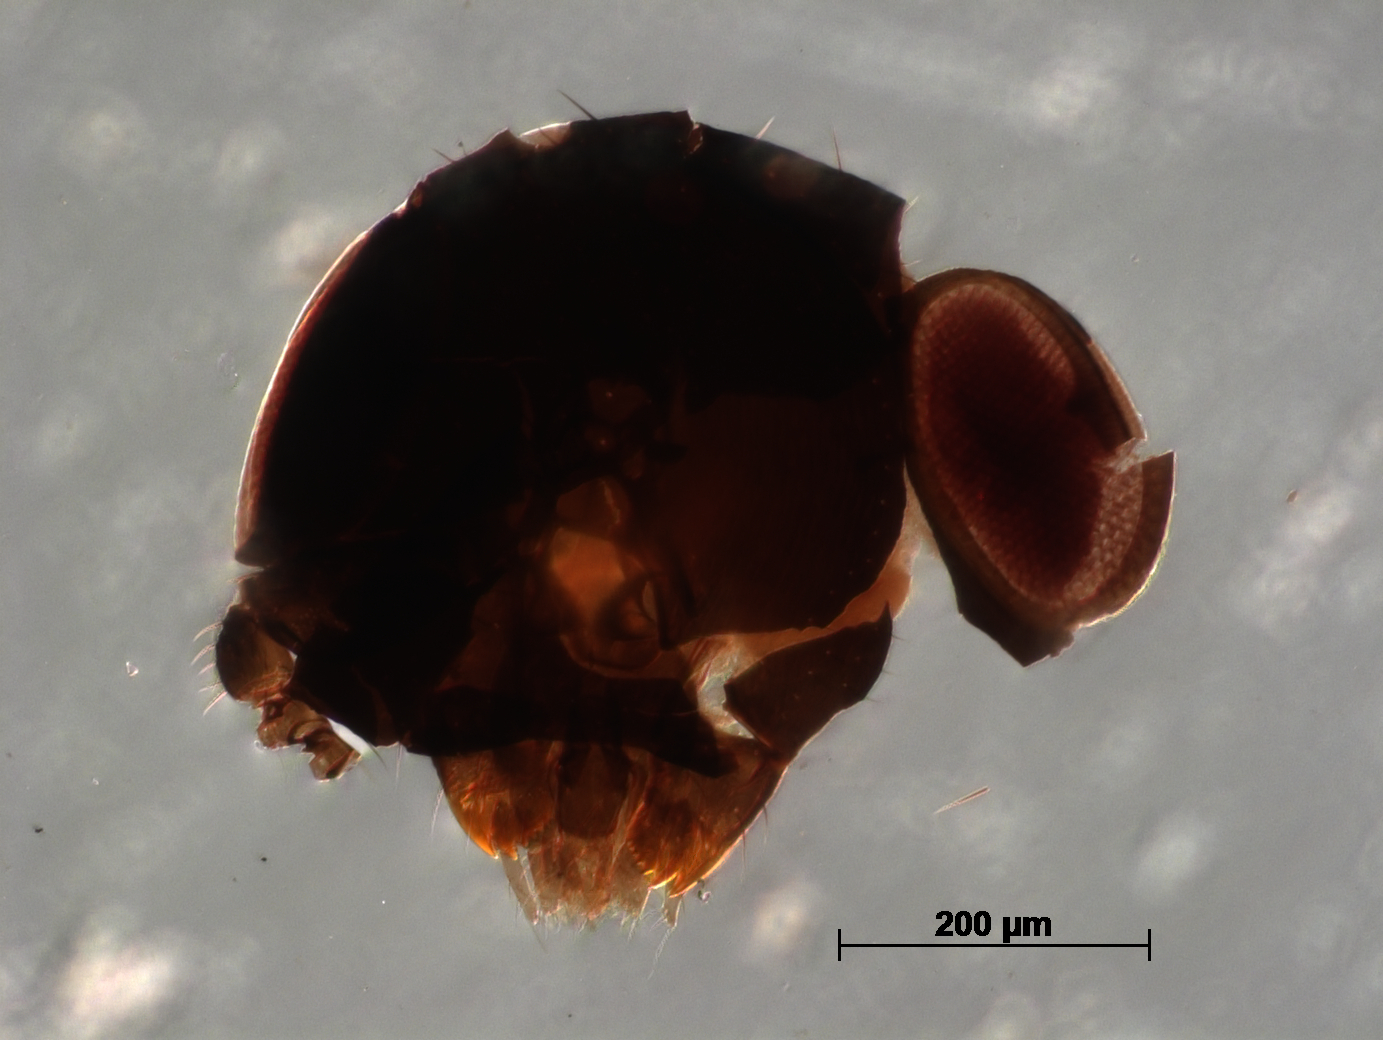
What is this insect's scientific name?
Elasmus dalhousieanus
